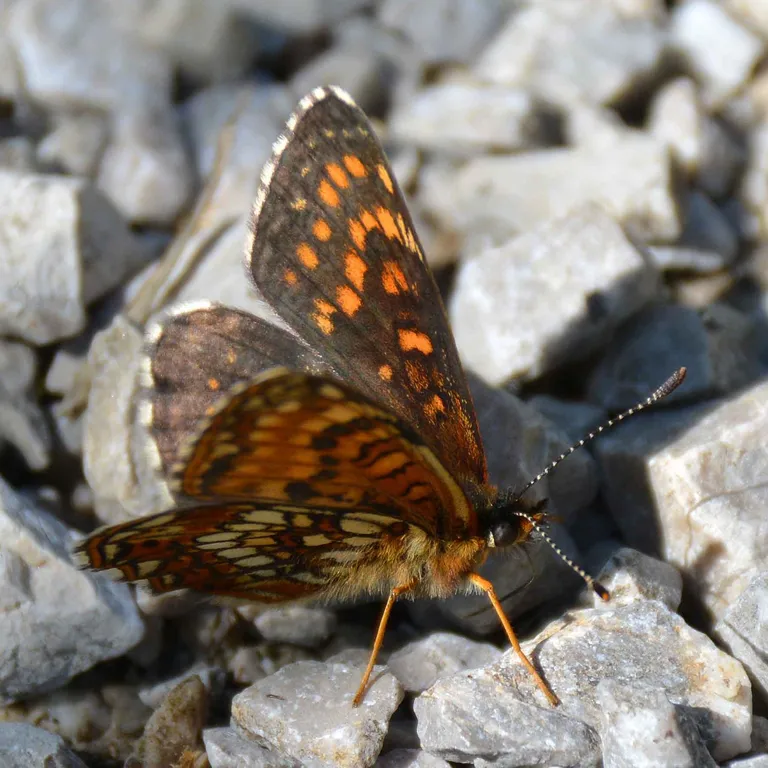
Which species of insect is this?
Melitaea diamina
